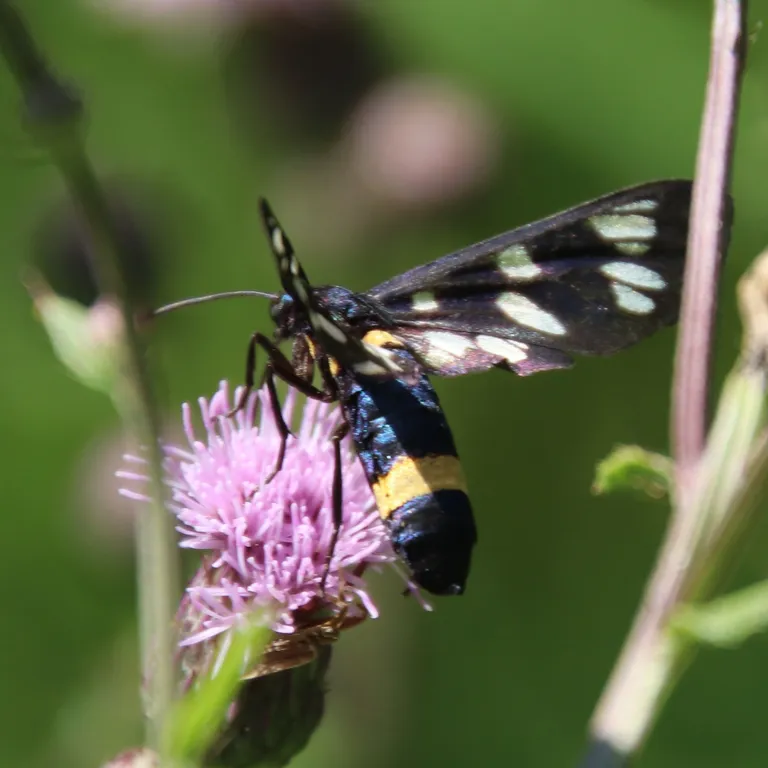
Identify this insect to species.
Amata phegea
